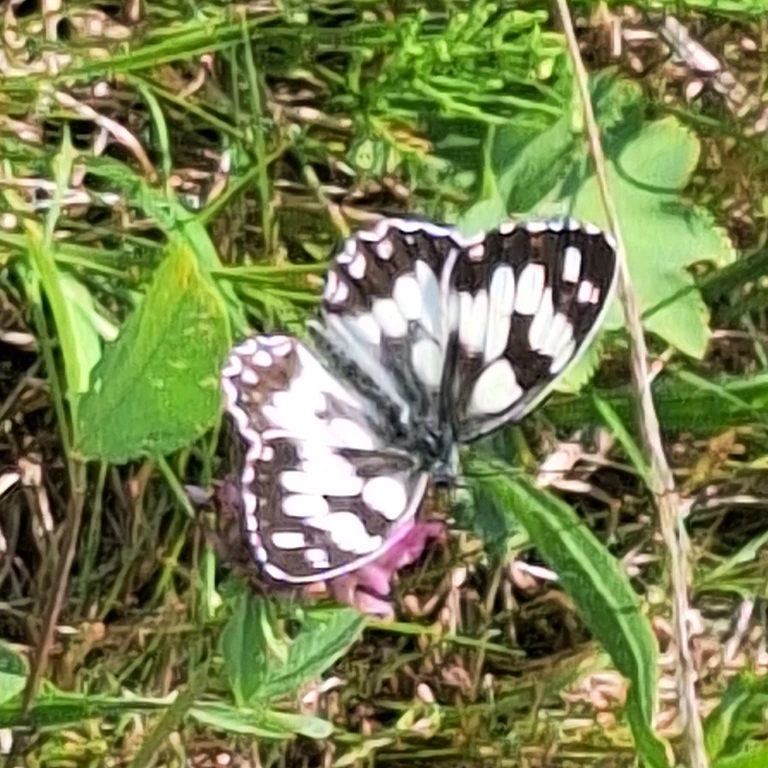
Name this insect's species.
Melanargia galathea
